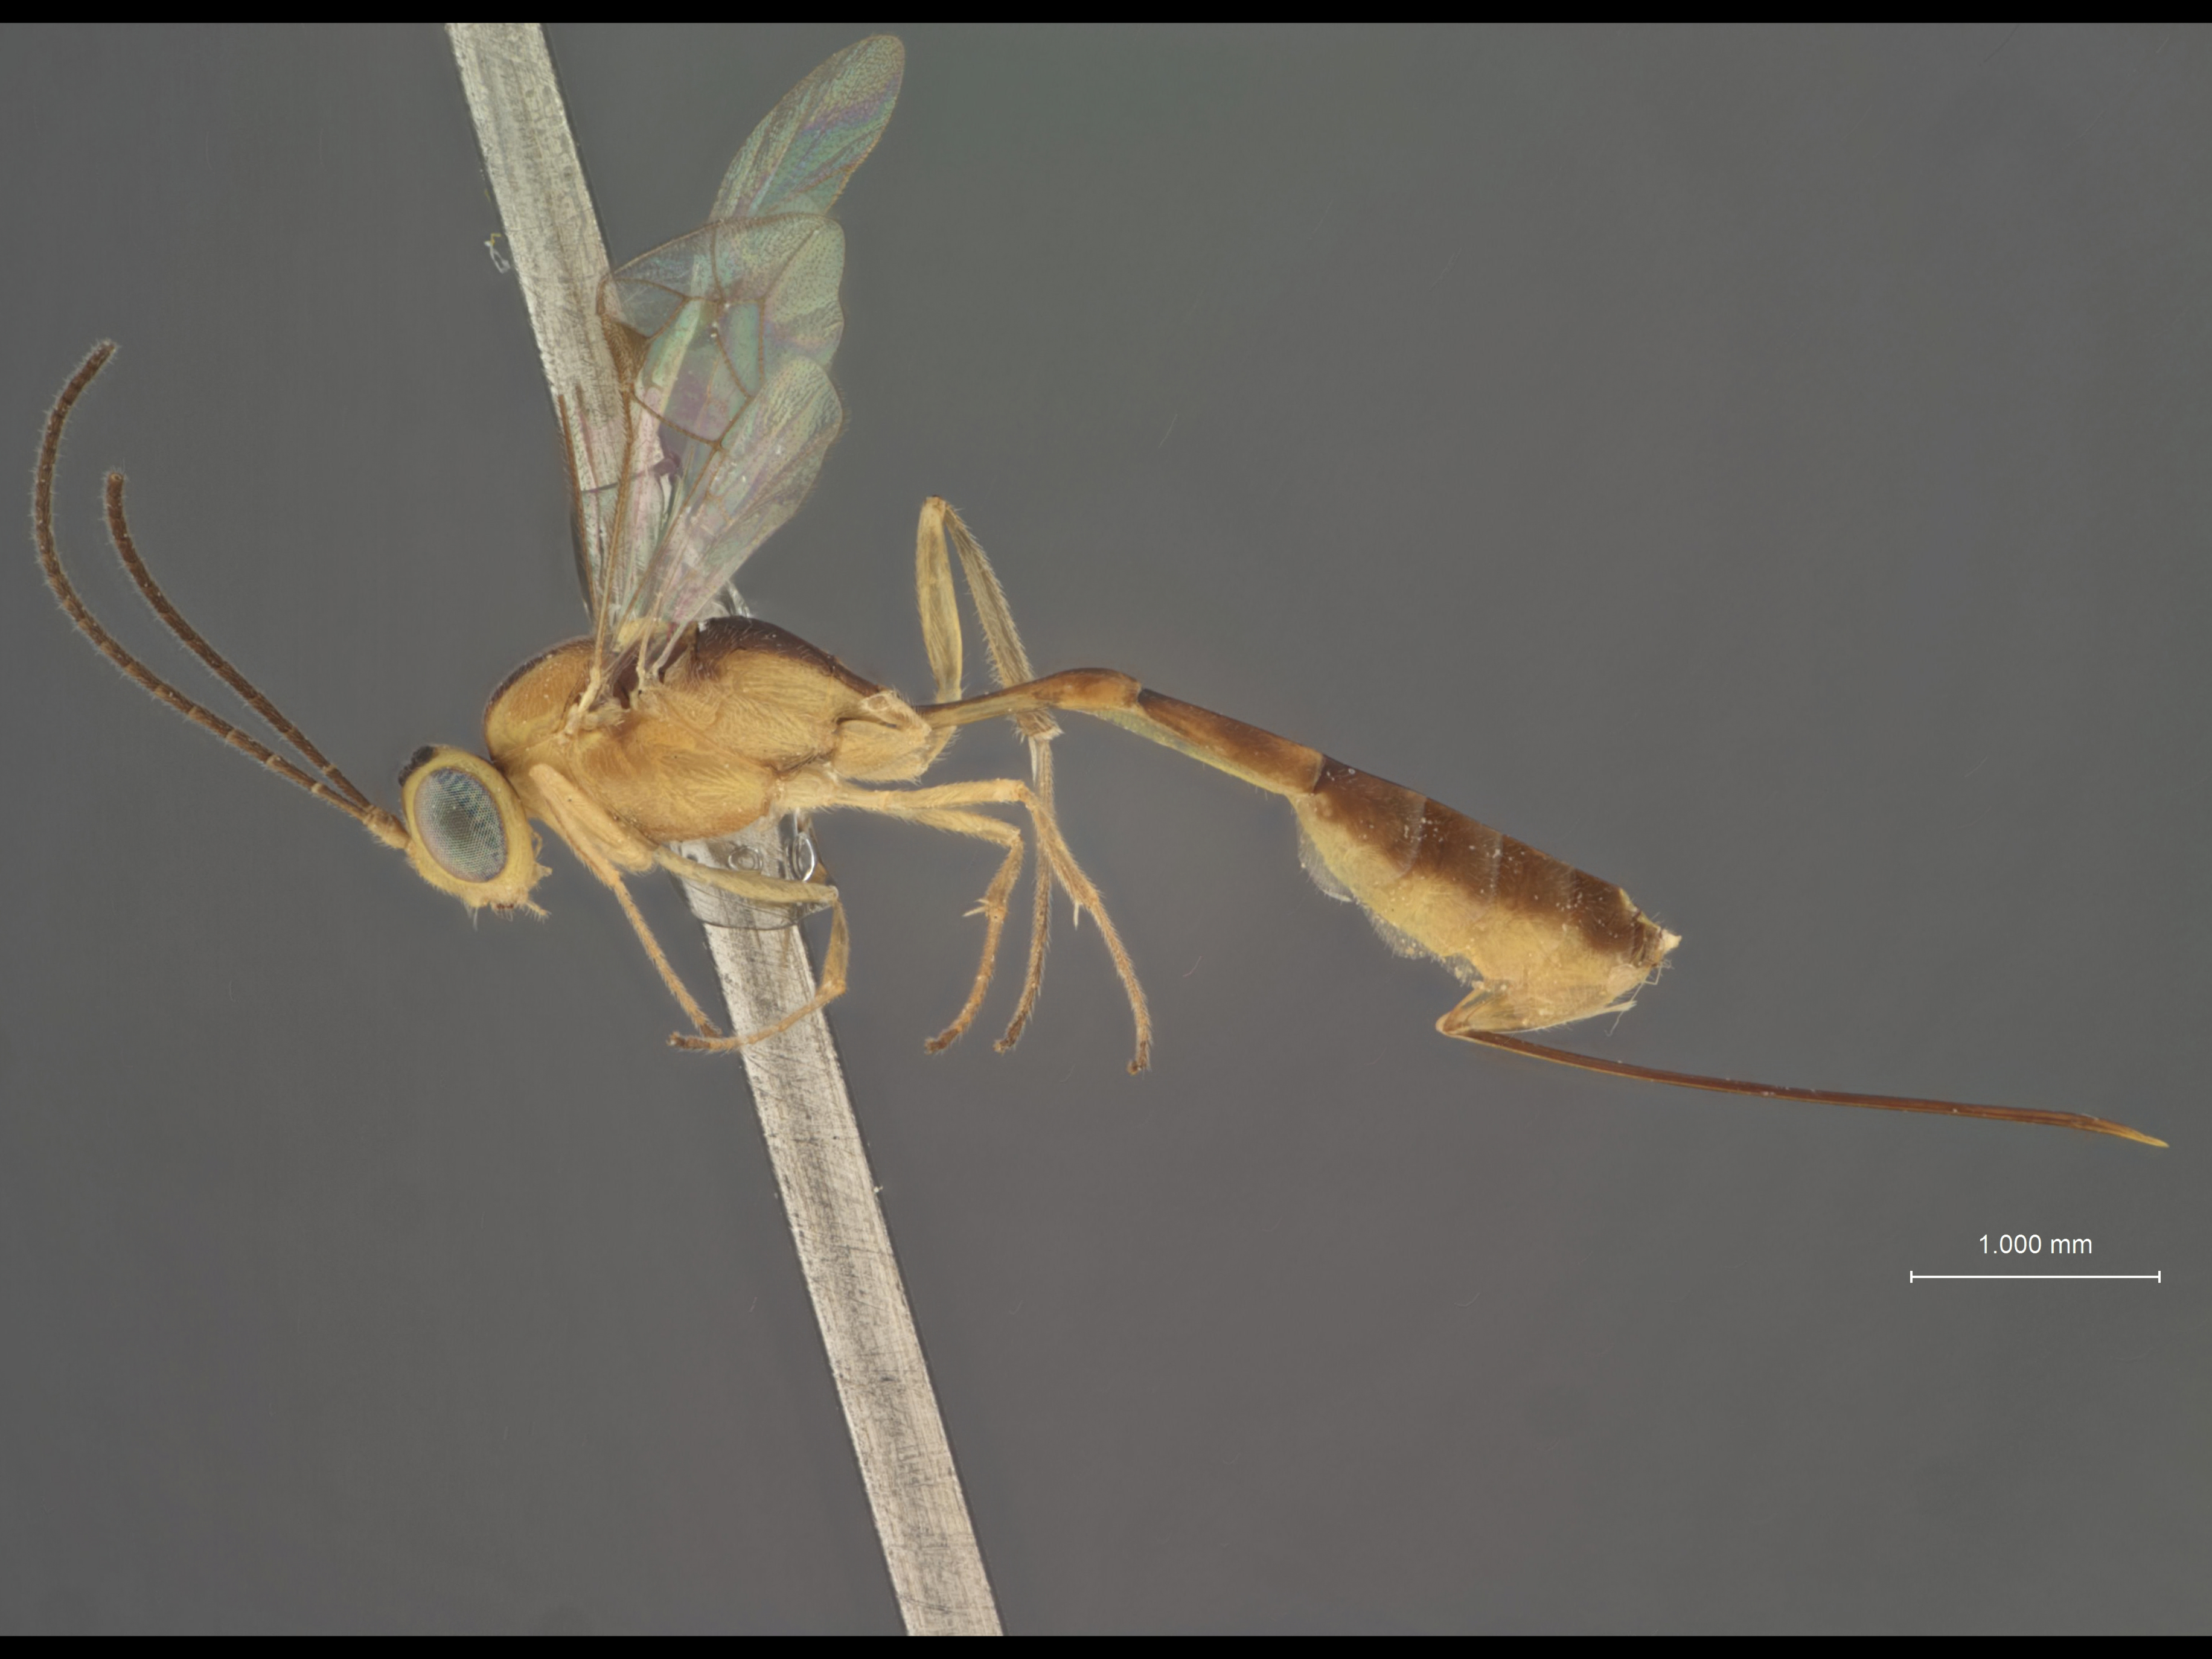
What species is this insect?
Temelucha depressariae
